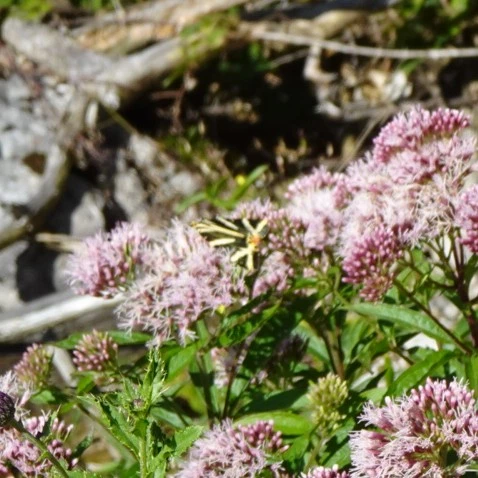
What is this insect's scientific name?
Euplagia quadripunctaria
